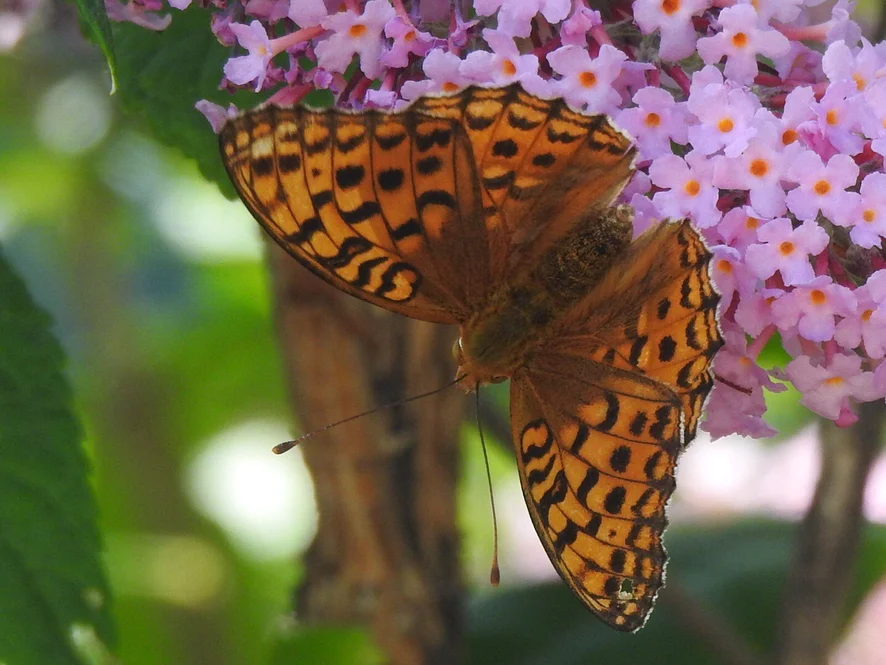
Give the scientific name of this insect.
Fabriciana adippe
